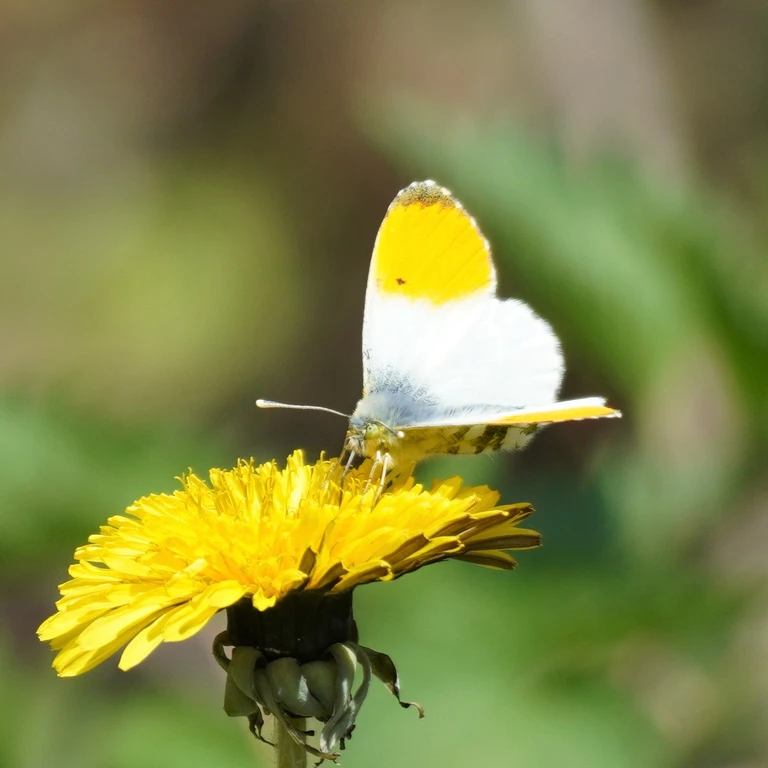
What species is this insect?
Anthocharis cardamines
